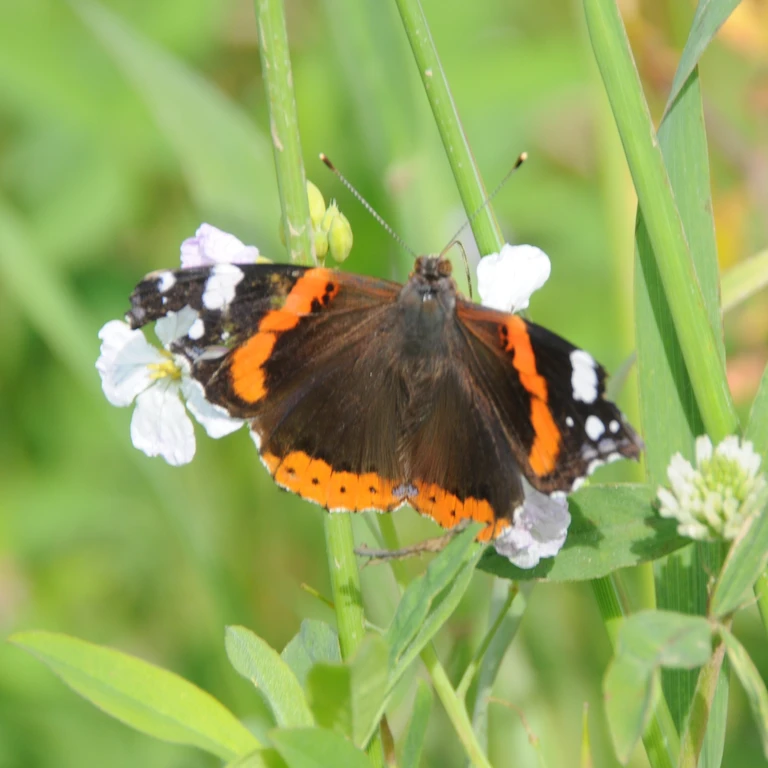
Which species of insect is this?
Vanessa atalanta
